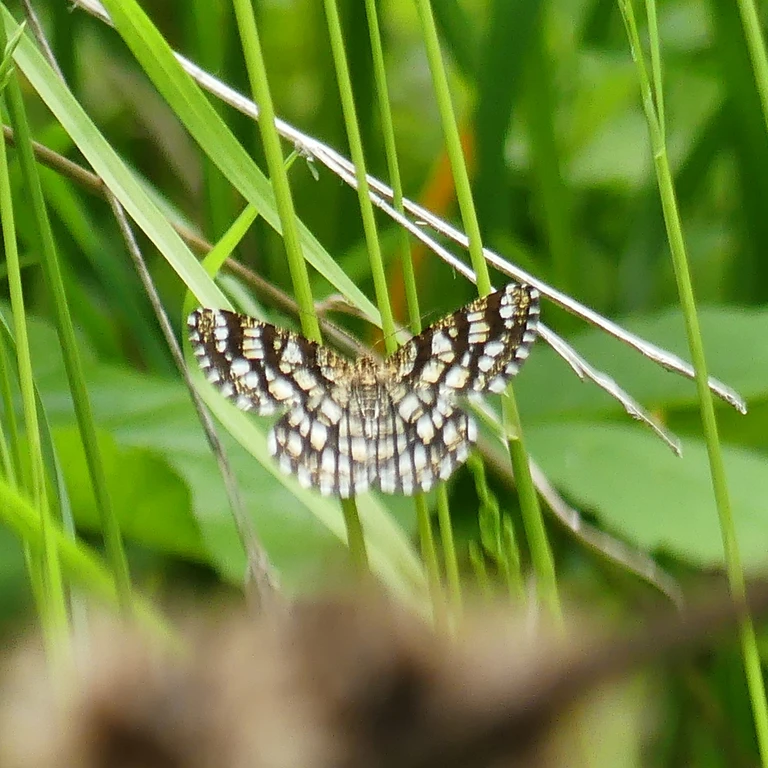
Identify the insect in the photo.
Chiasmia clathrata
